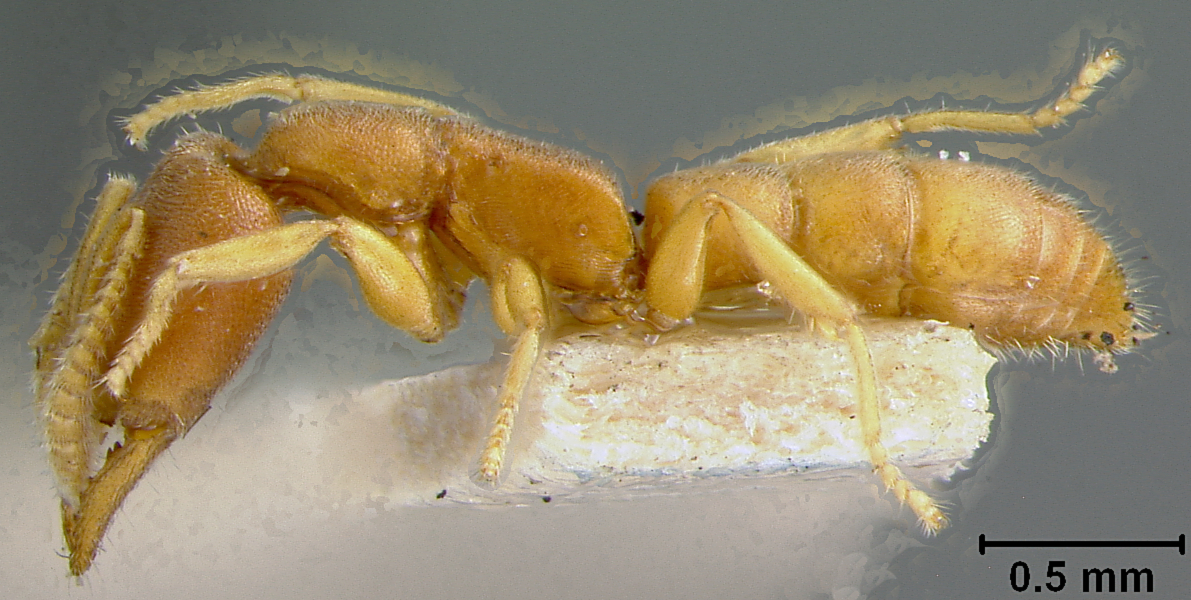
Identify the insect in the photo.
Stigmatomma celata
